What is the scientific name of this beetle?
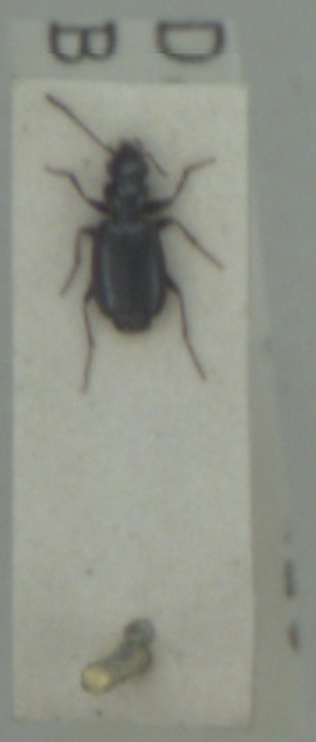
Syntomus truncatellus
